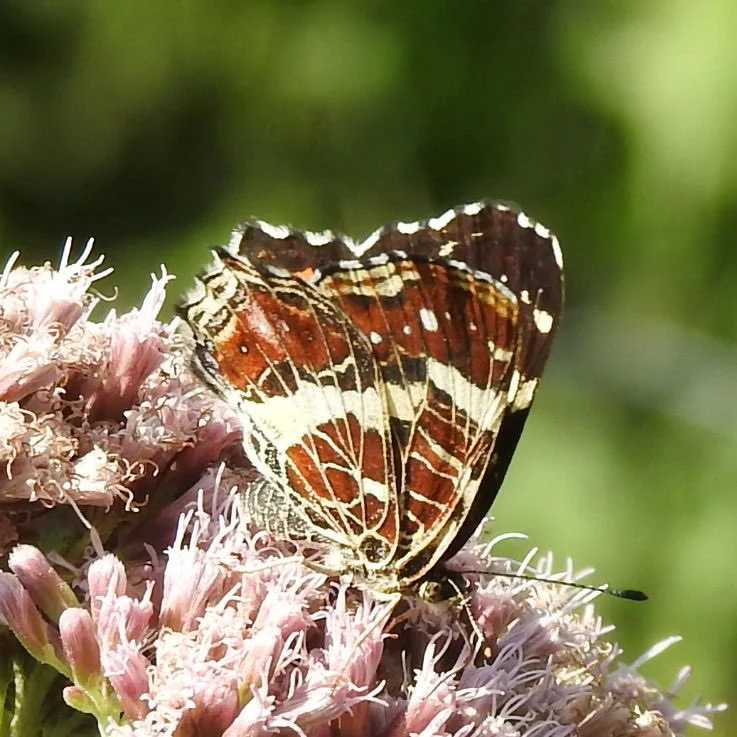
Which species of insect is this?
Araschnia levana
